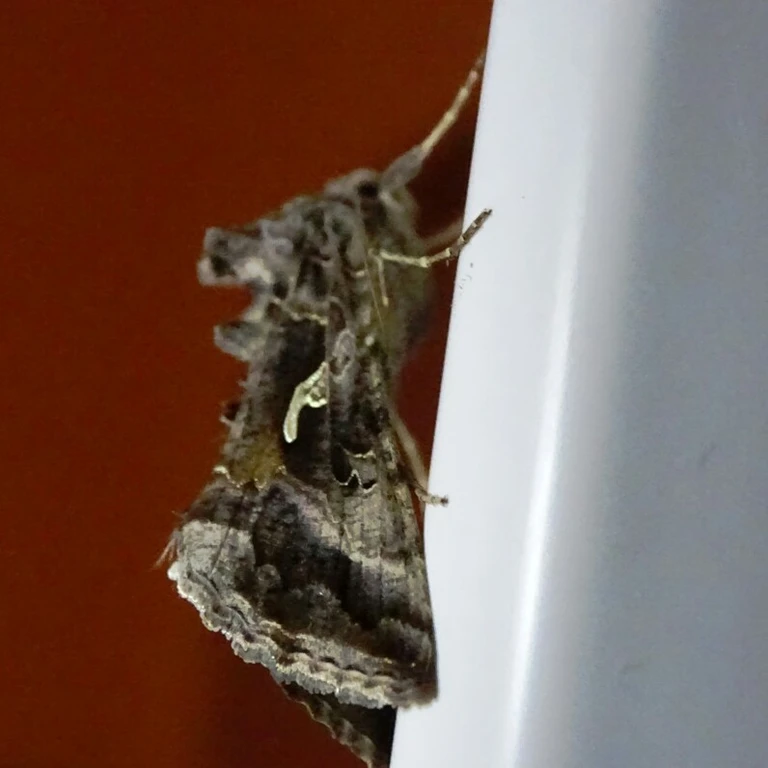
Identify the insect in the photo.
Autographa gamma
